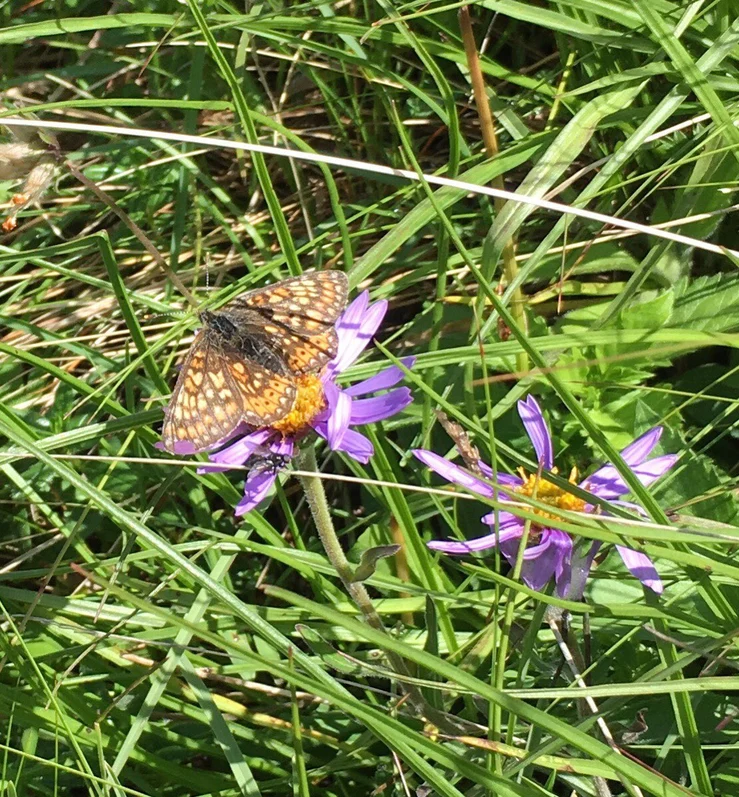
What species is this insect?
Euphydryas aurinia
